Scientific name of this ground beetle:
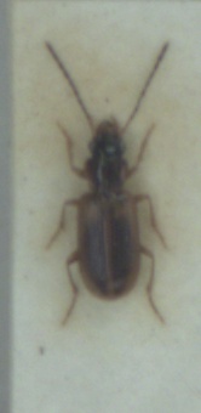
Anthracus consputus
